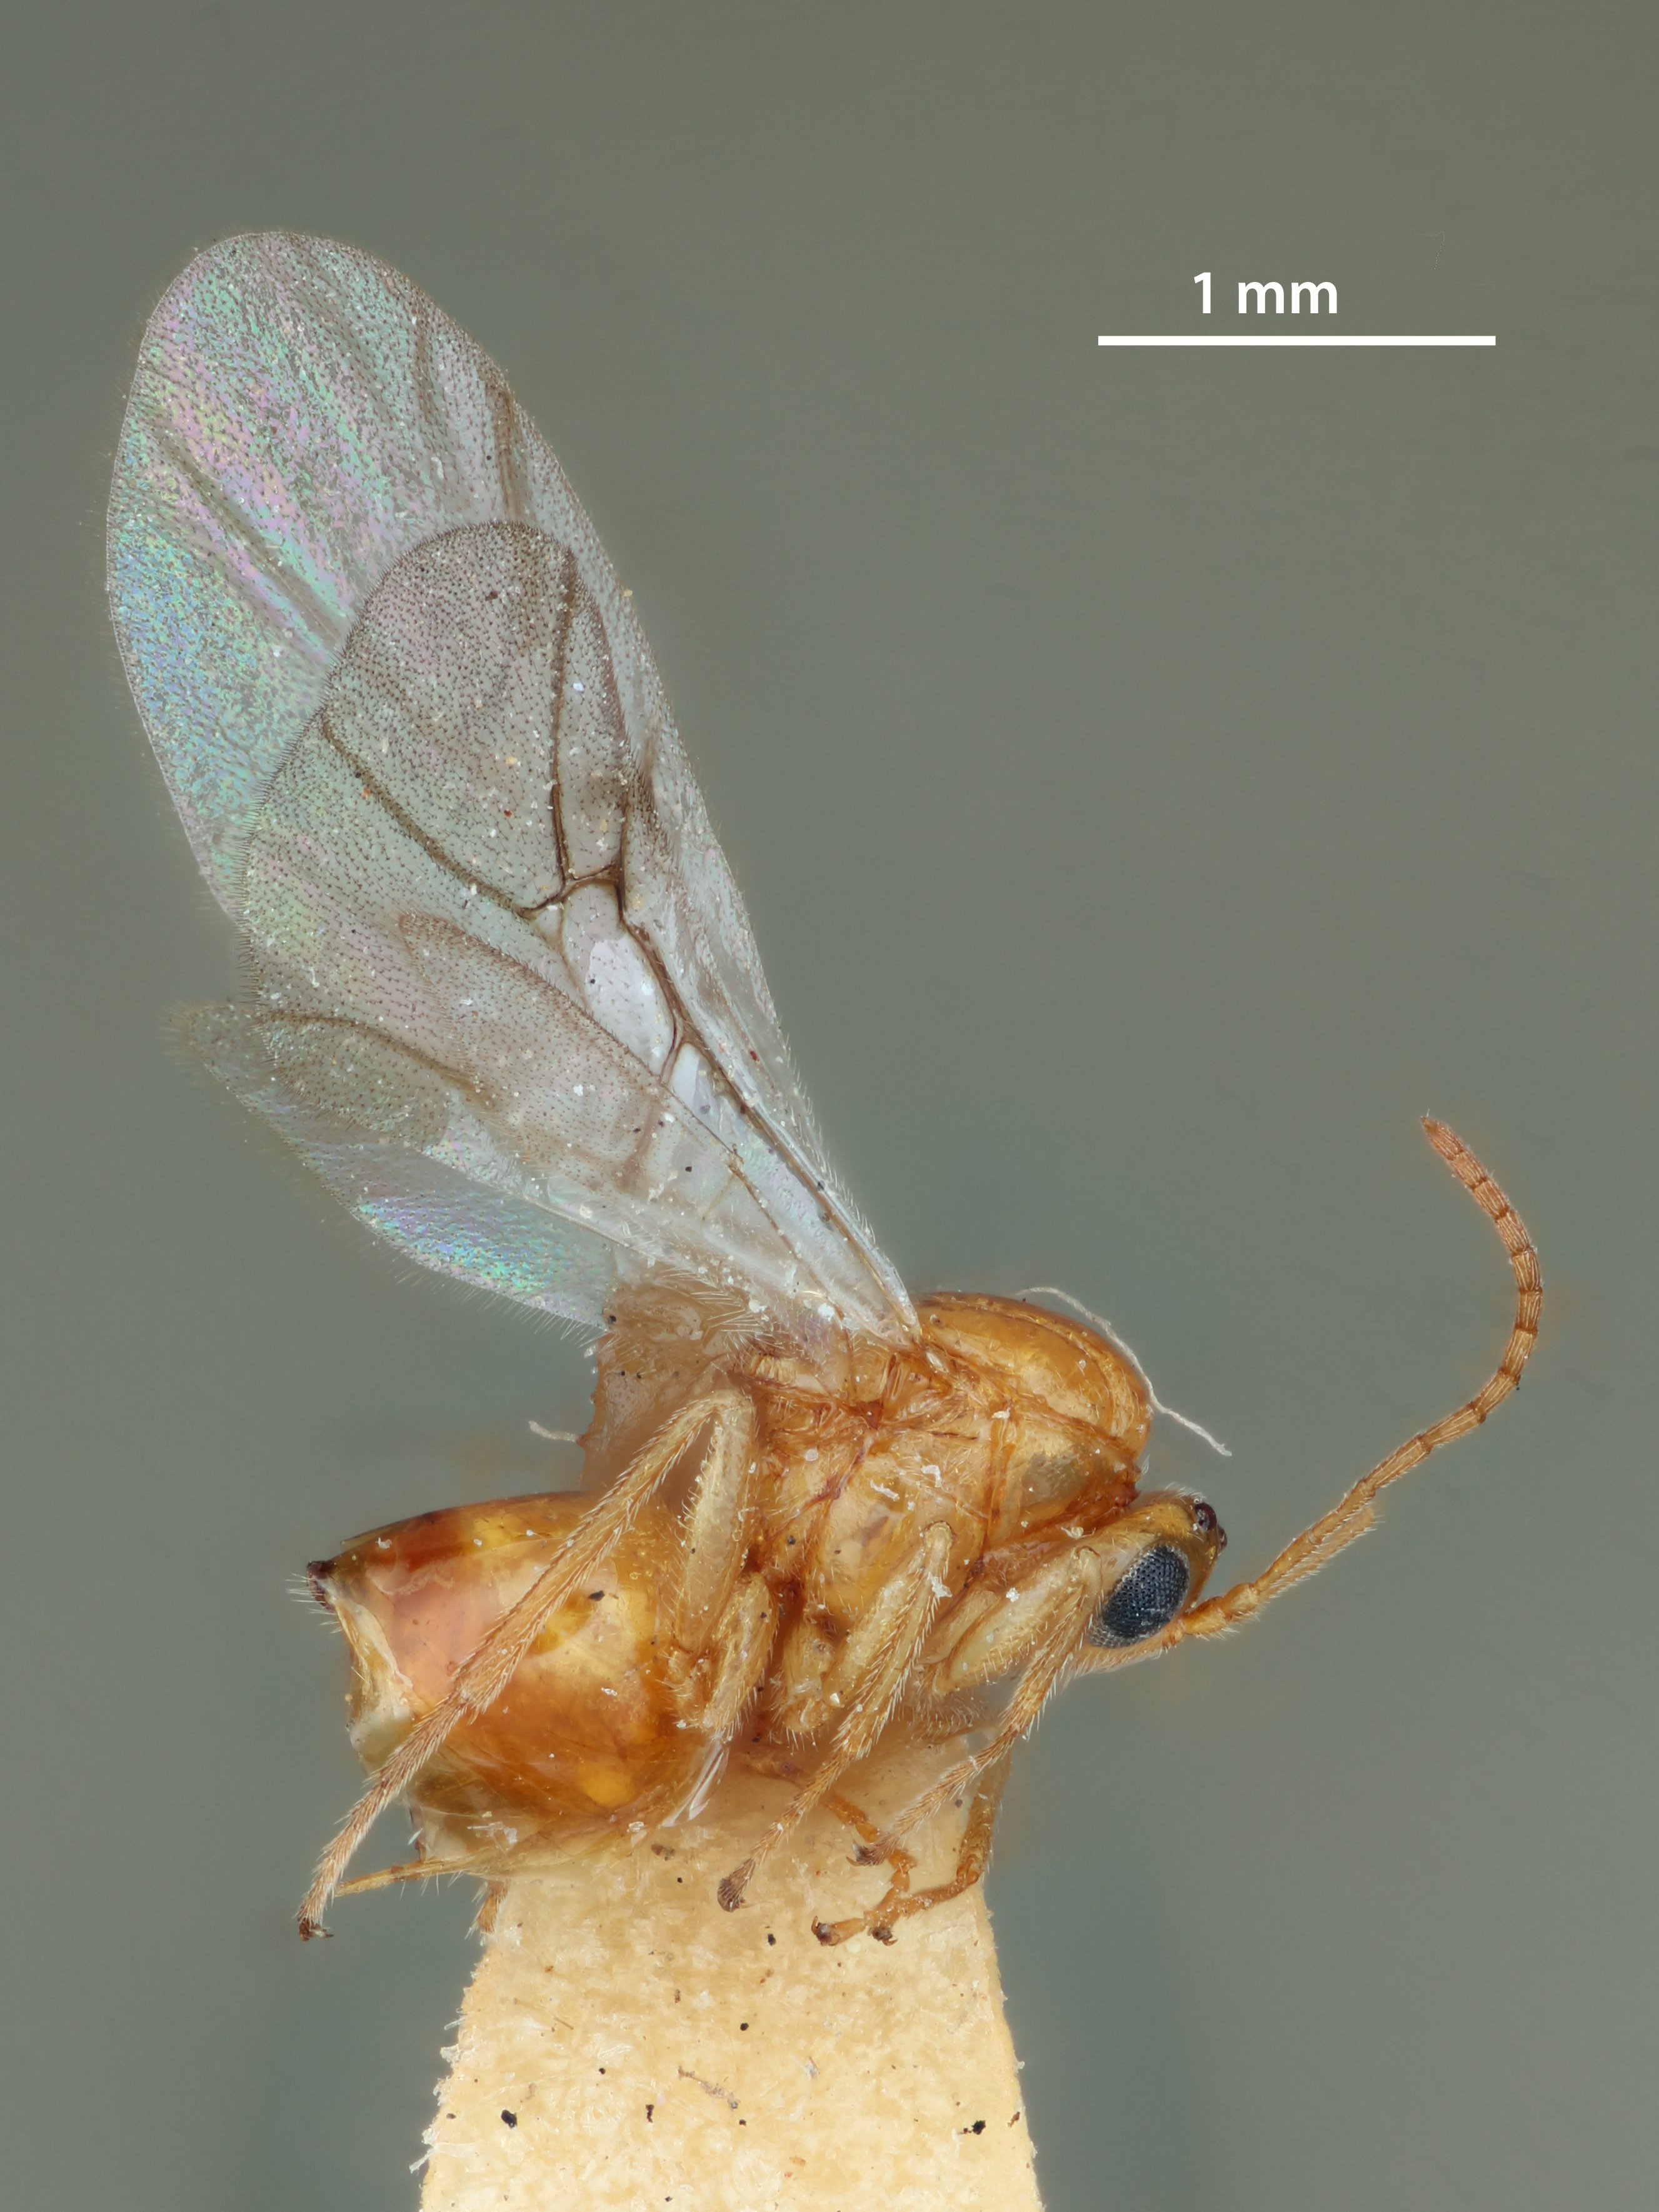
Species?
Diplolepis sessilis
